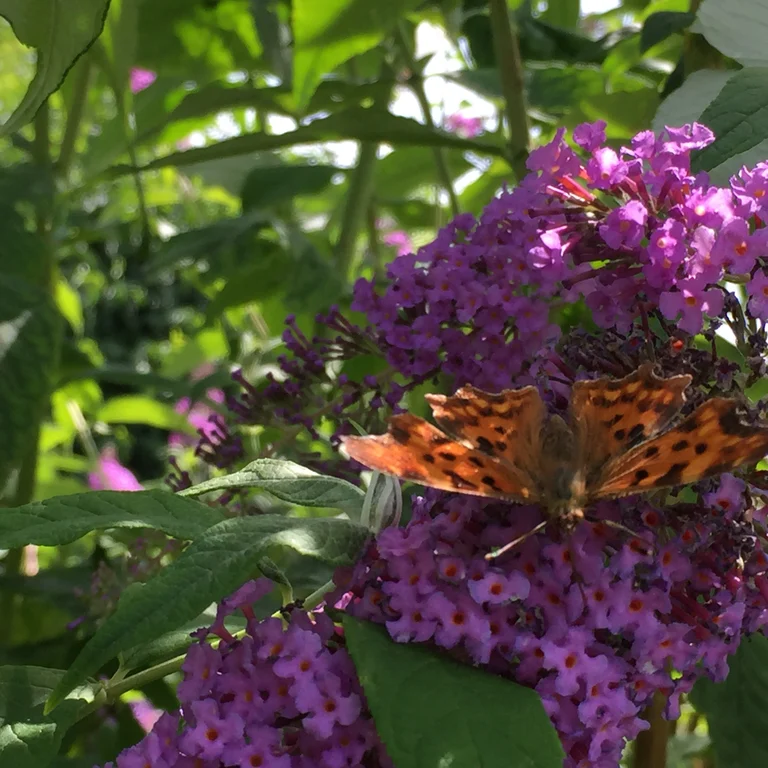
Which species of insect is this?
Polygonia c-album
